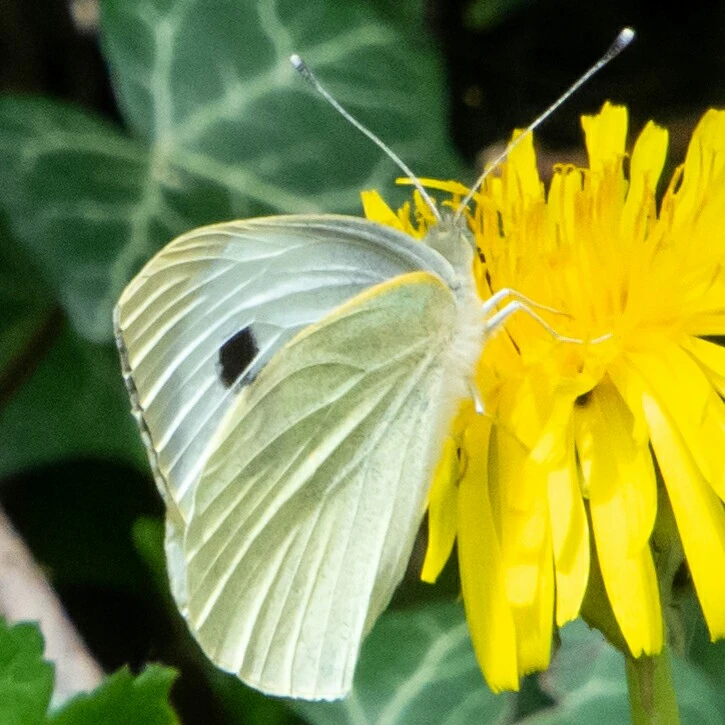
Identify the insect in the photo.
Pieris brassicae
